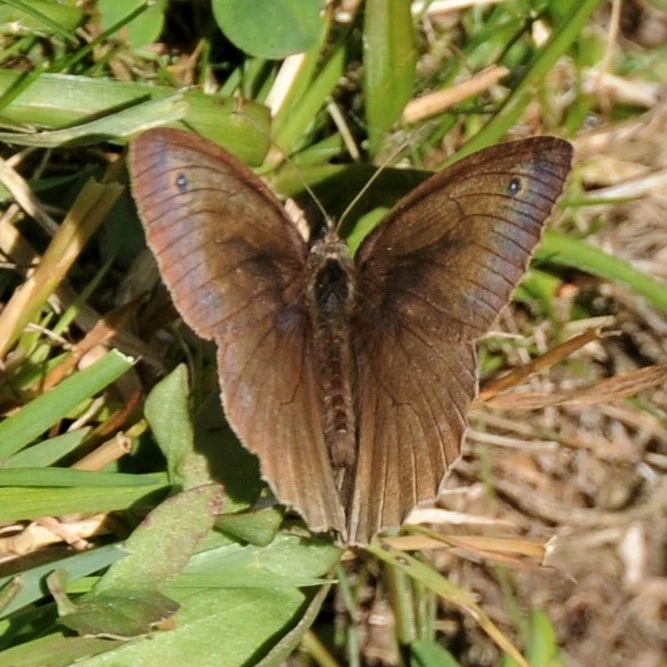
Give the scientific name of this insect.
Maniola jurtina
